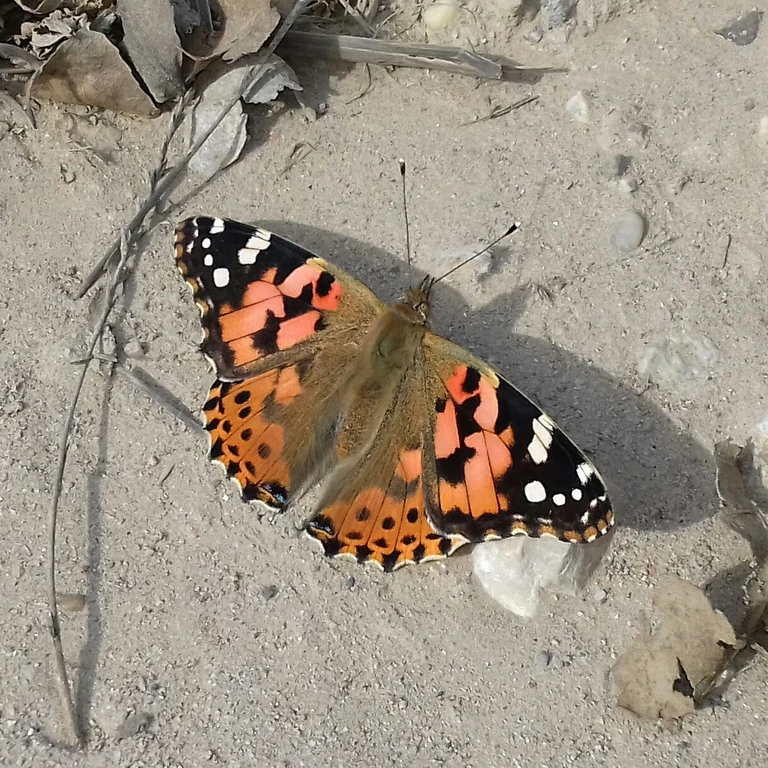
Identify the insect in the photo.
Vanessa cardui
